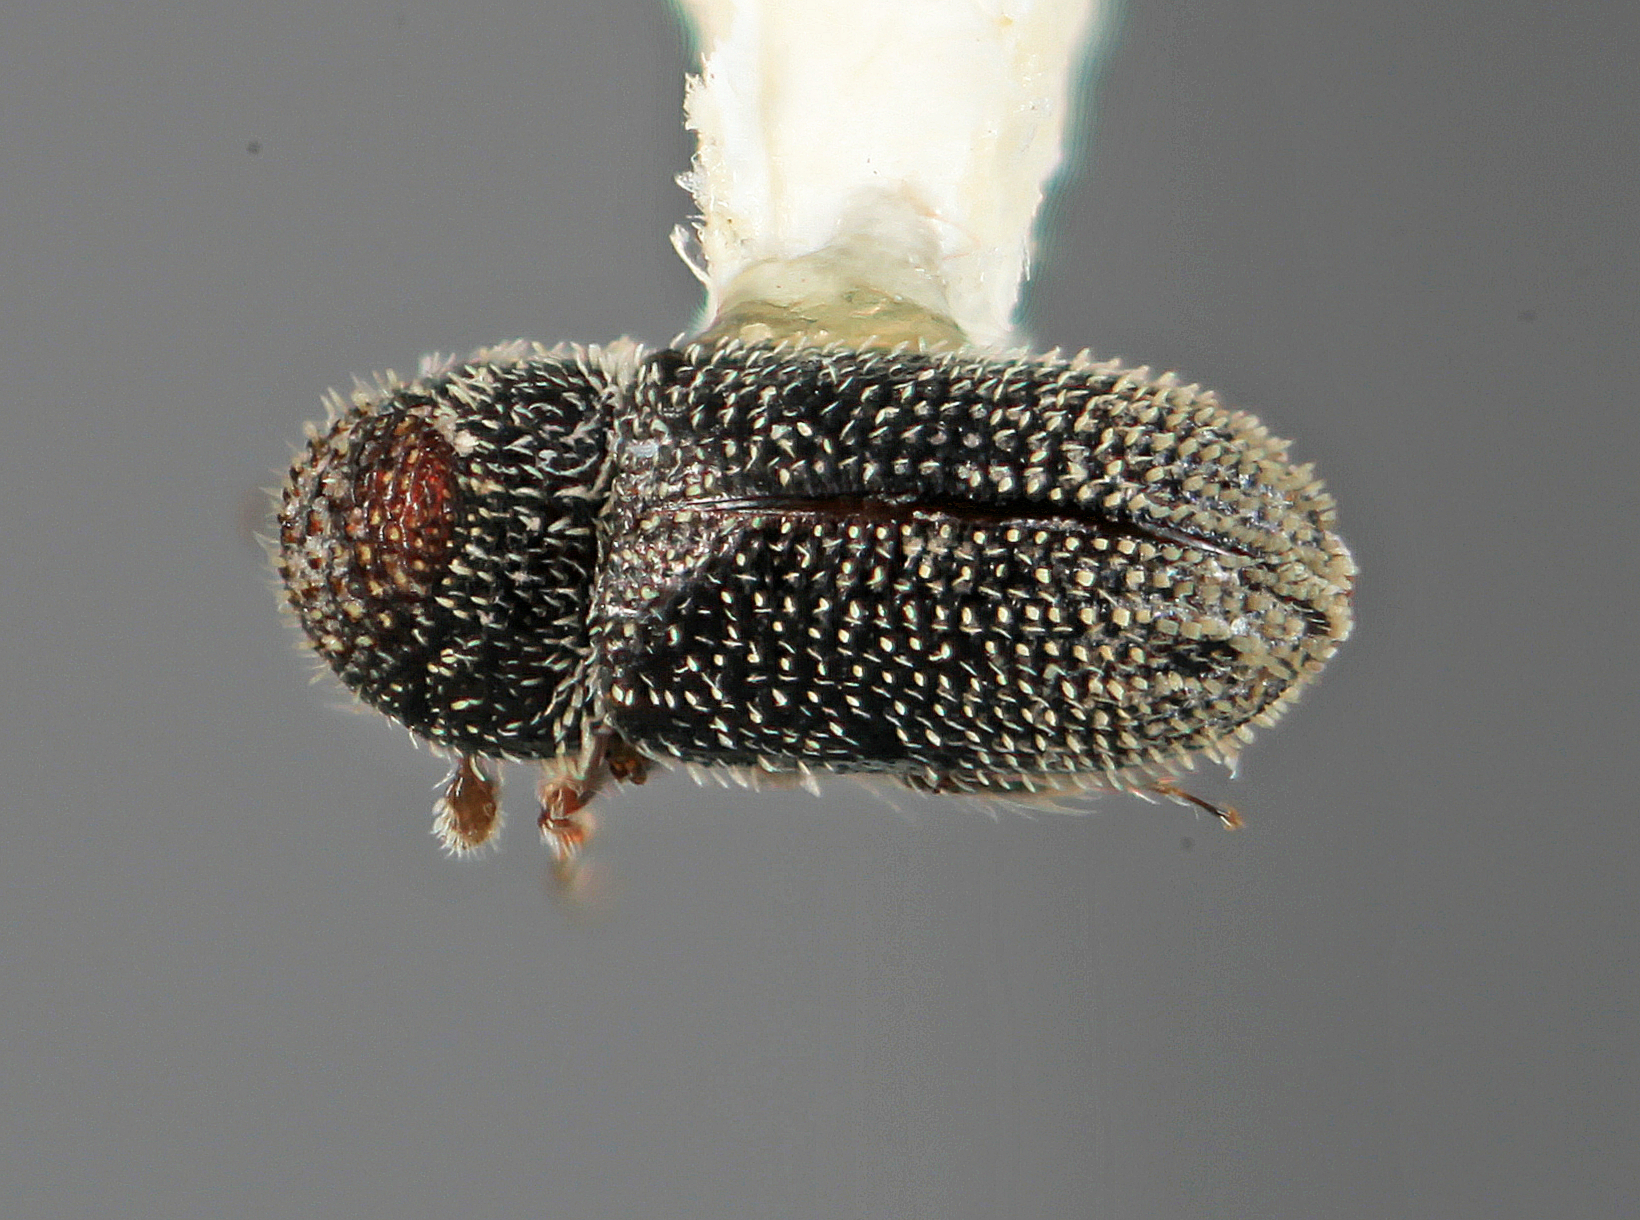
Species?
Pseudothysanoes querneus
